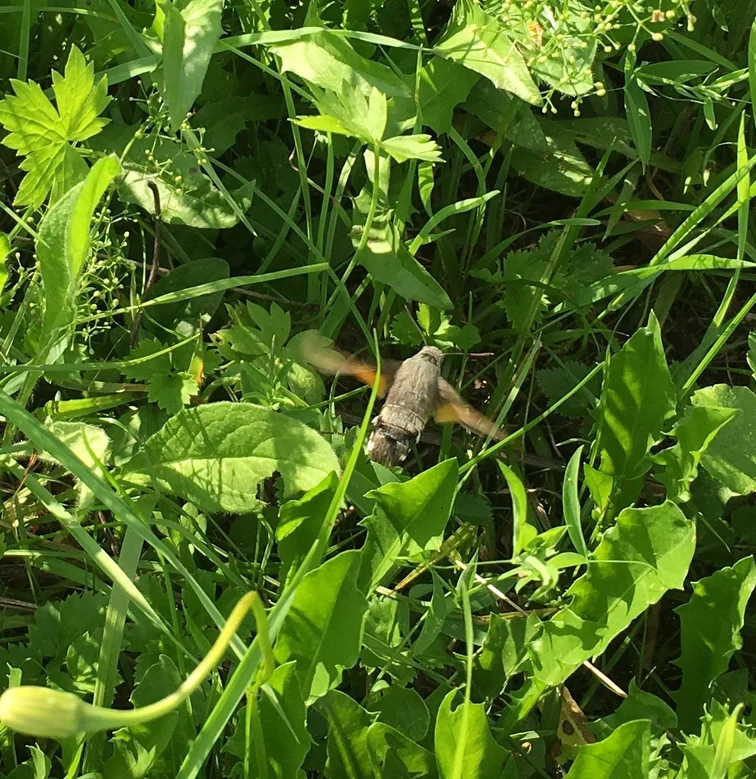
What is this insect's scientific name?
Macroglossum stellatarum
